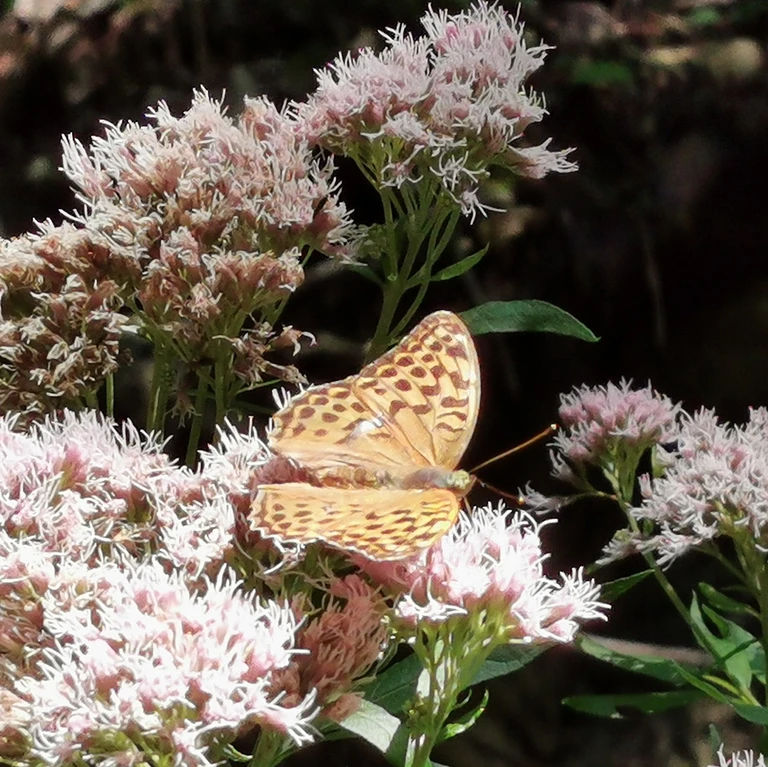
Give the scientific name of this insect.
Argynnis paphia
